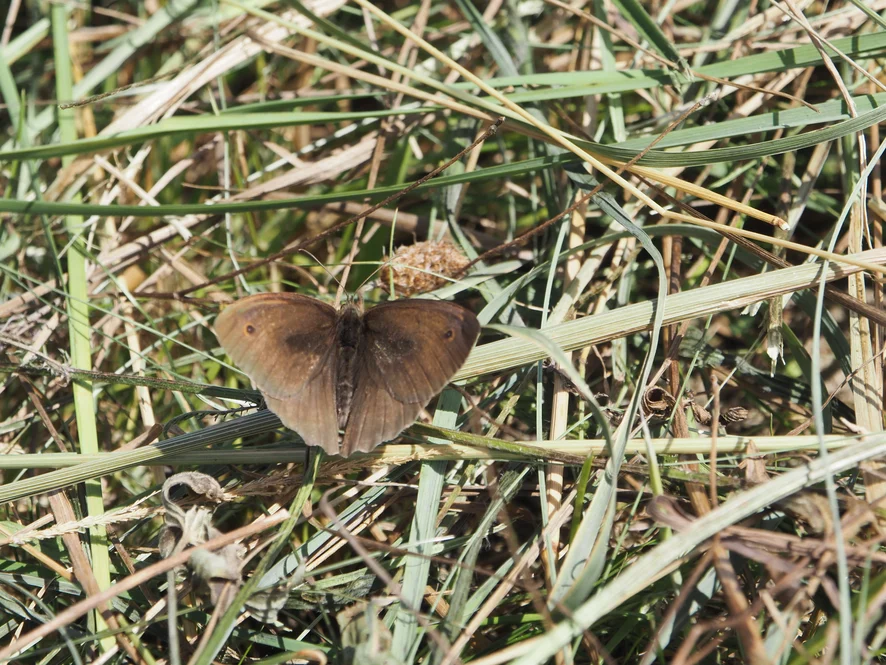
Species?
Maniola jurtina
